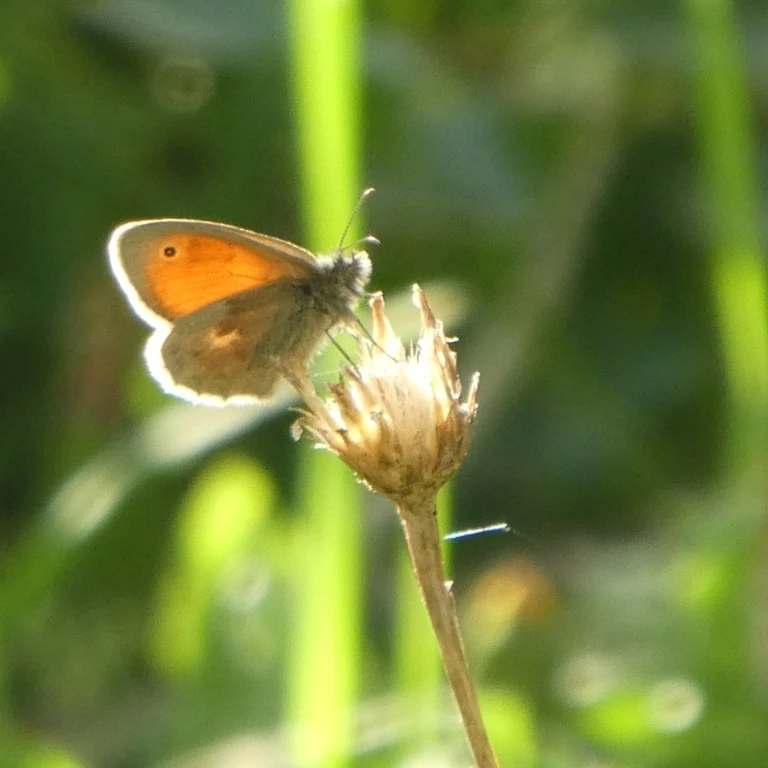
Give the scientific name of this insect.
Coenonympha pamphilus
